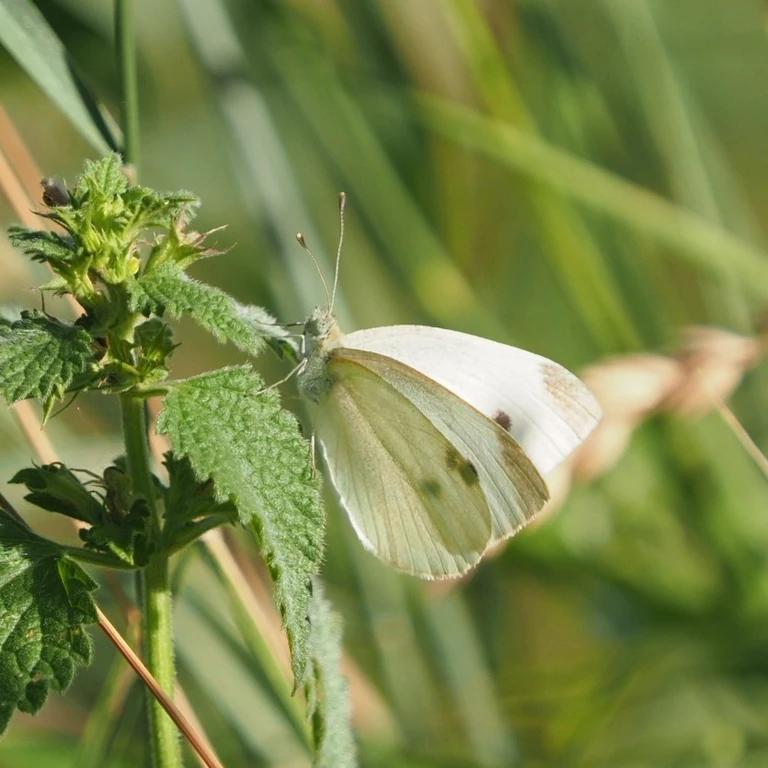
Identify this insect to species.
Pieris rapae
